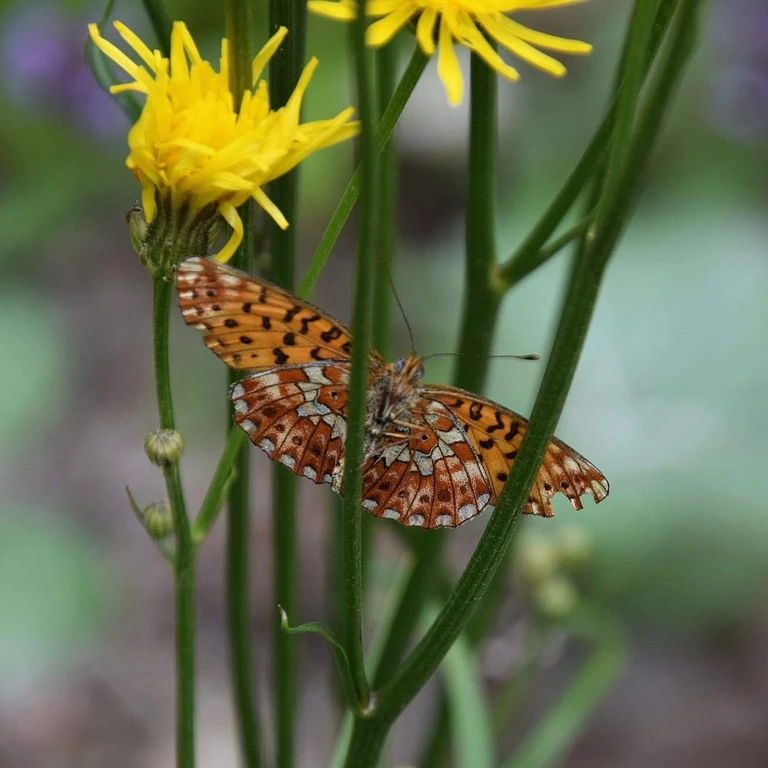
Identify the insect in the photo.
Boloria euphrosyne (also Clossiana euphrosyne)
